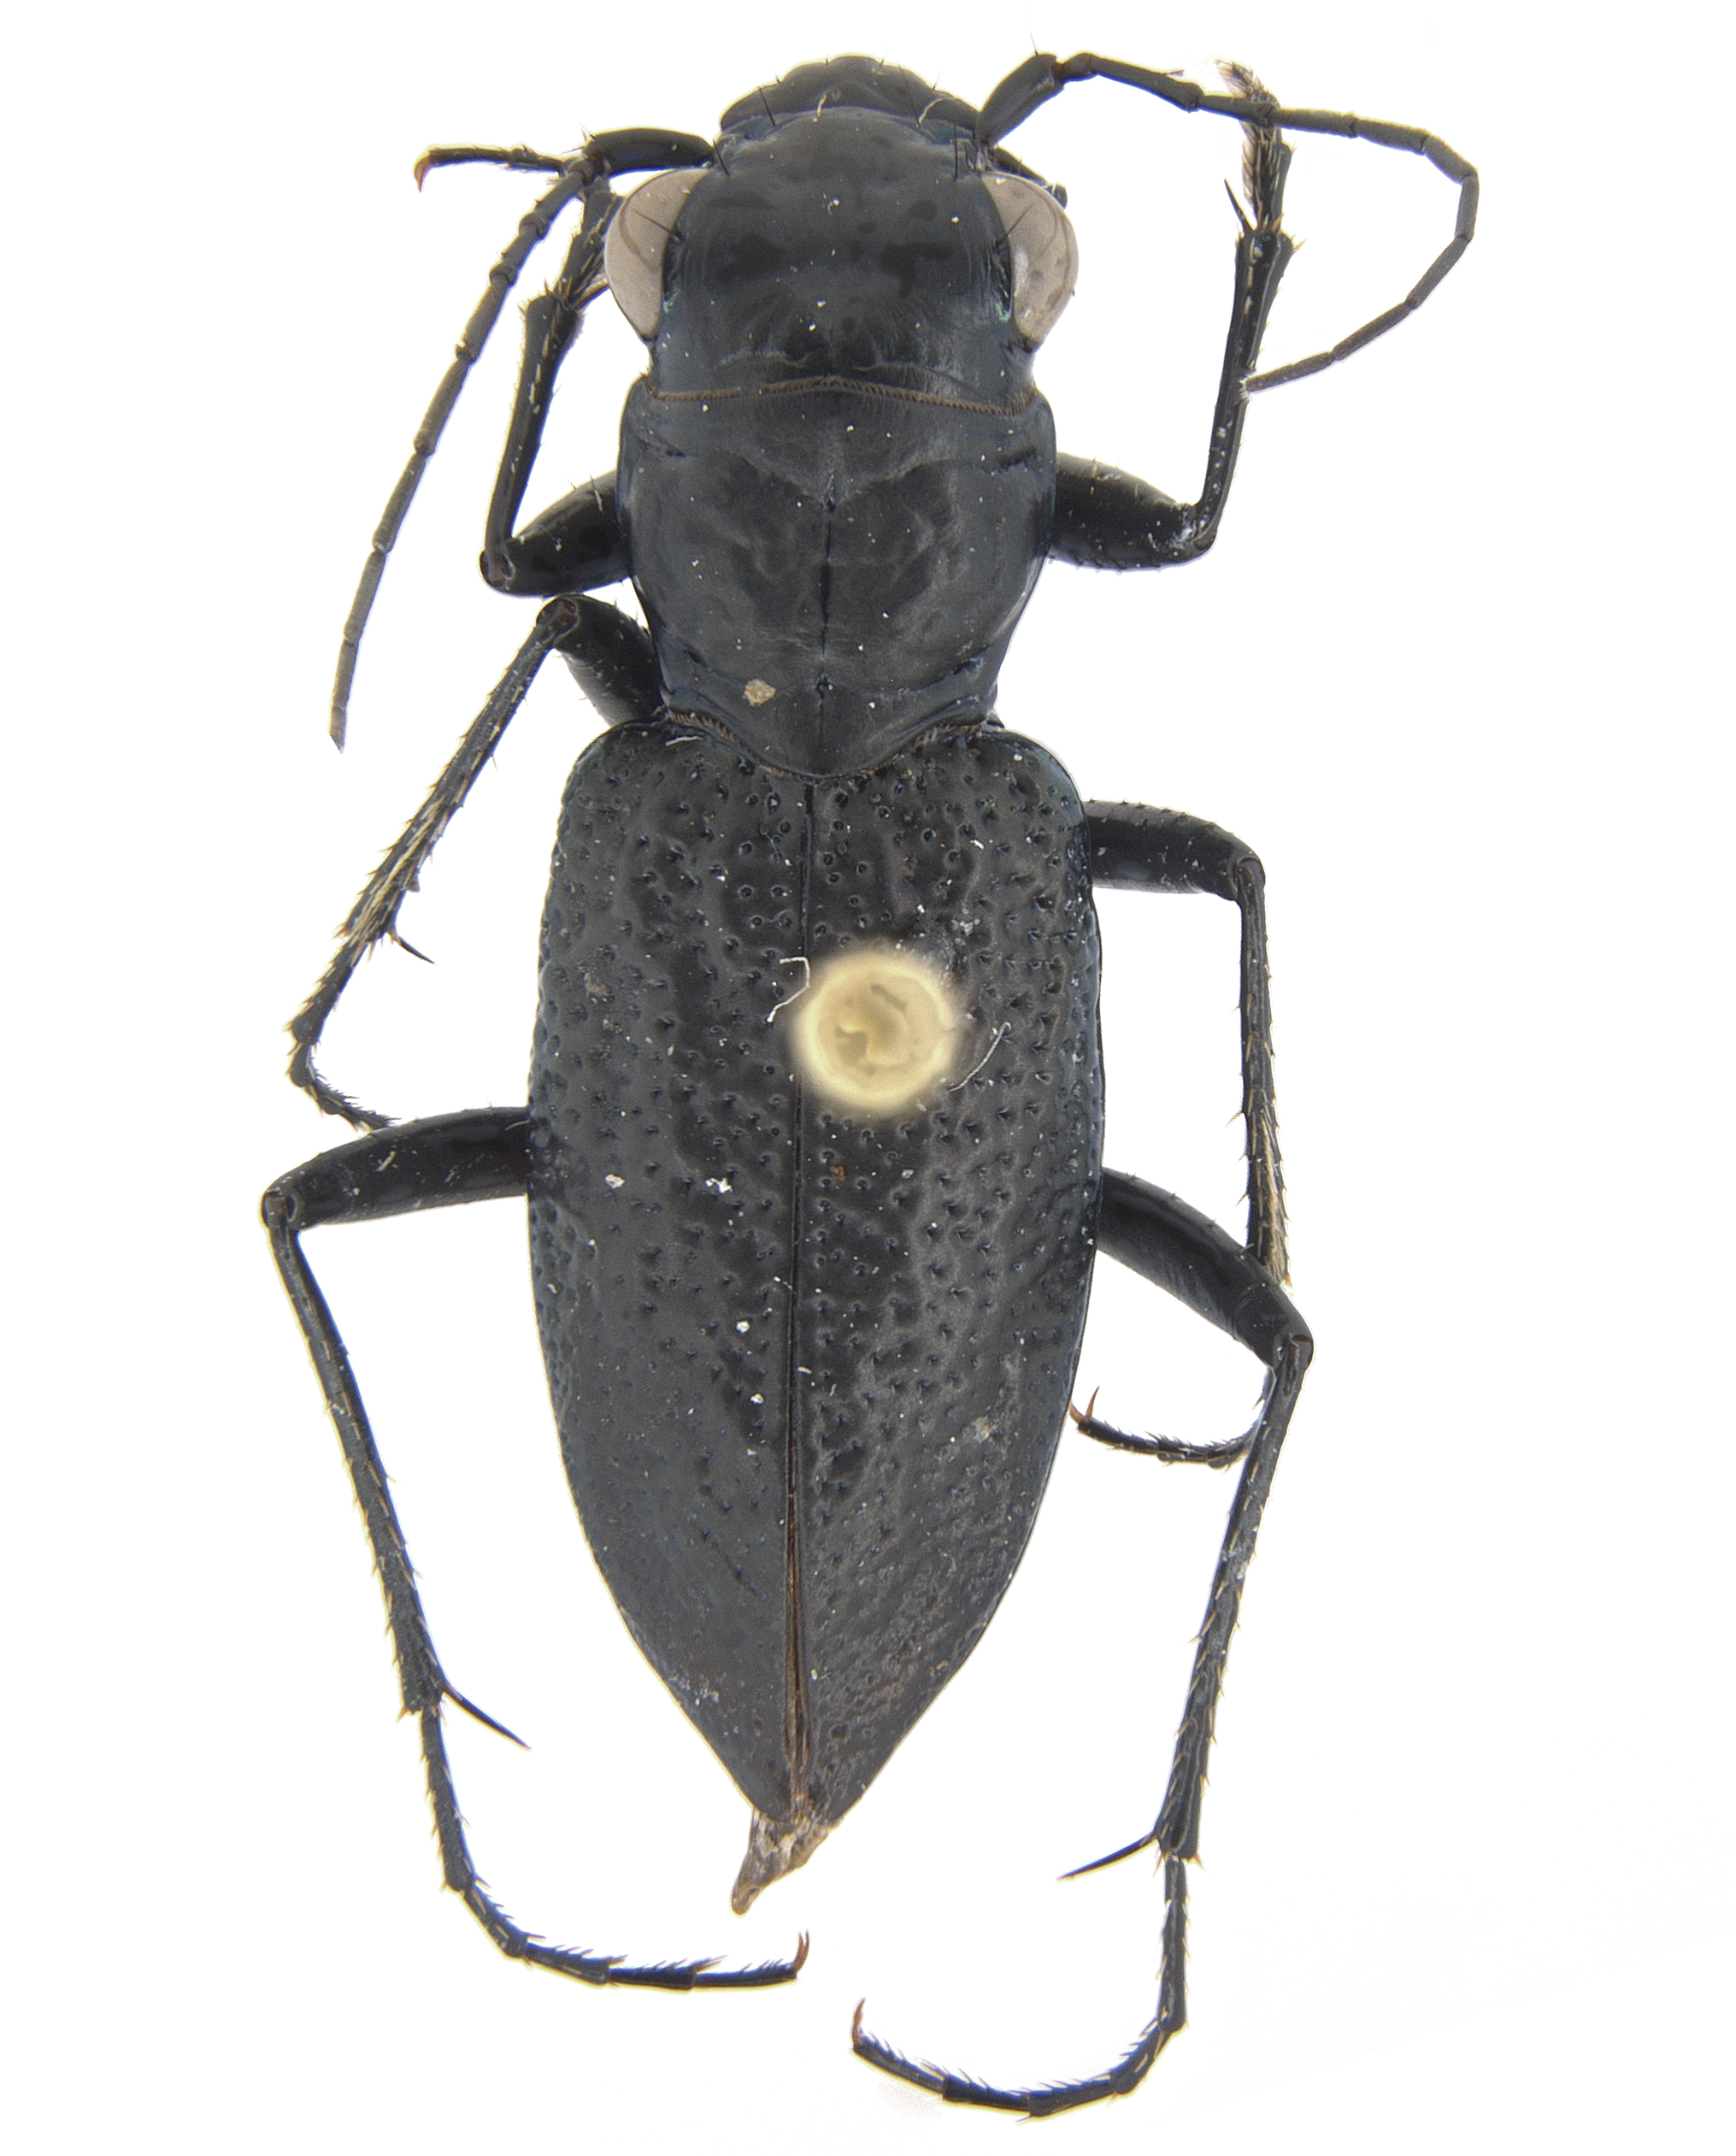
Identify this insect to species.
Aniara sepulchralis
